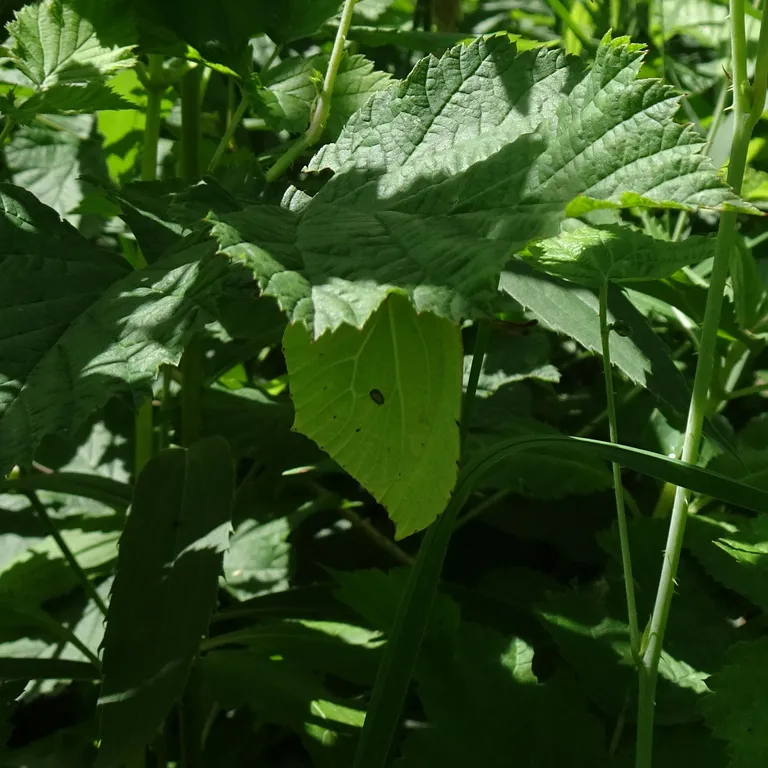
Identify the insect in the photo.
Gonepteryx rhamni
